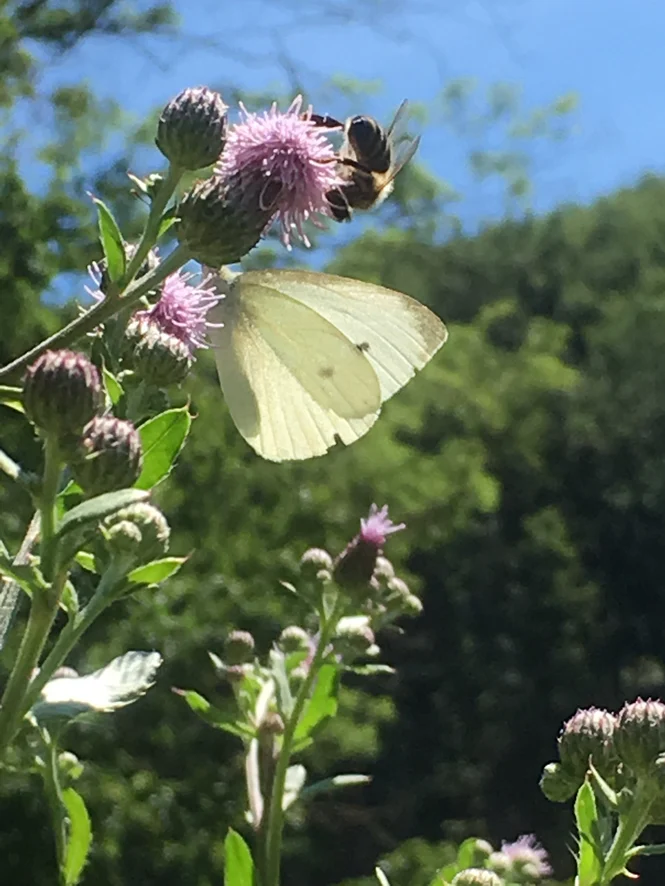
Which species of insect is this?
Pieris rapae
